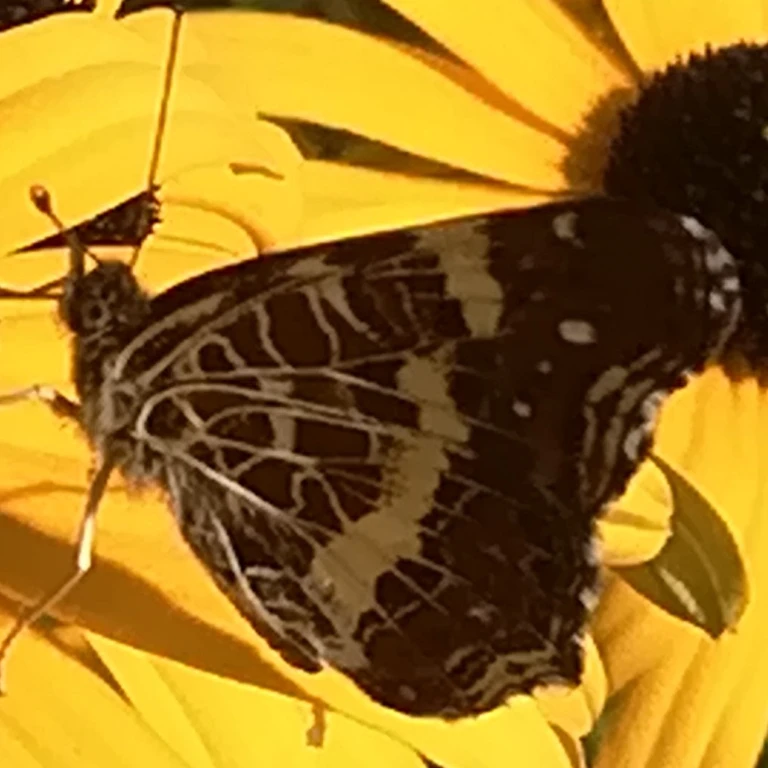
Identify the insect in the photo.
Araschnia levana
